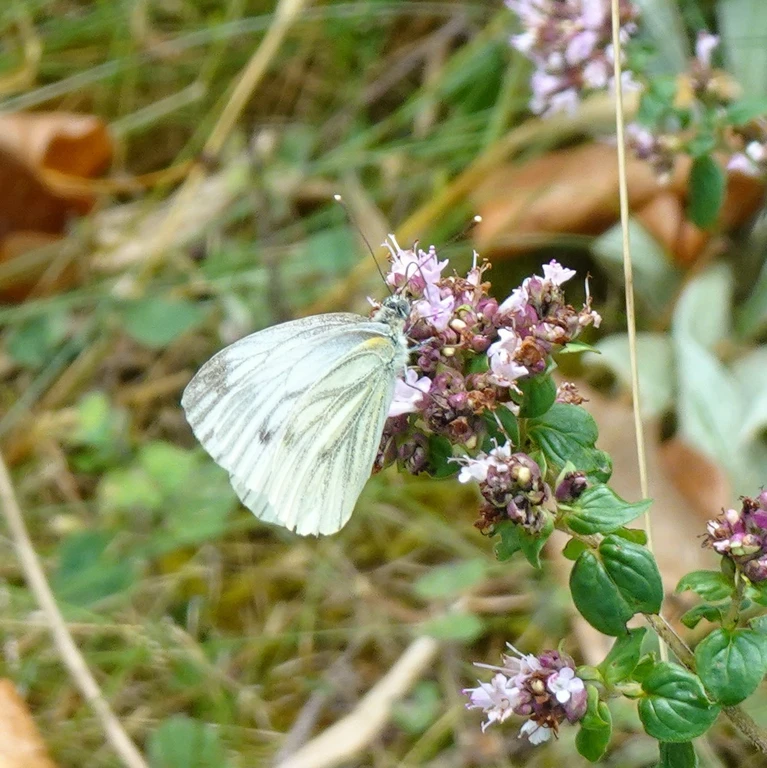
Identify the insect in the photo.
Pieris napi
